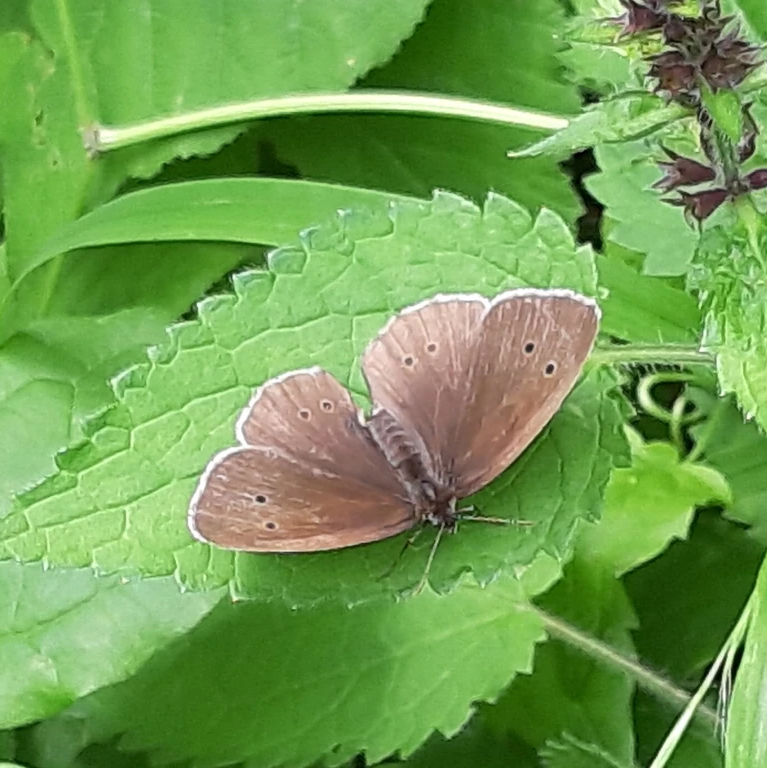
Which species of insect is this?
Aphantopus hyperantus
